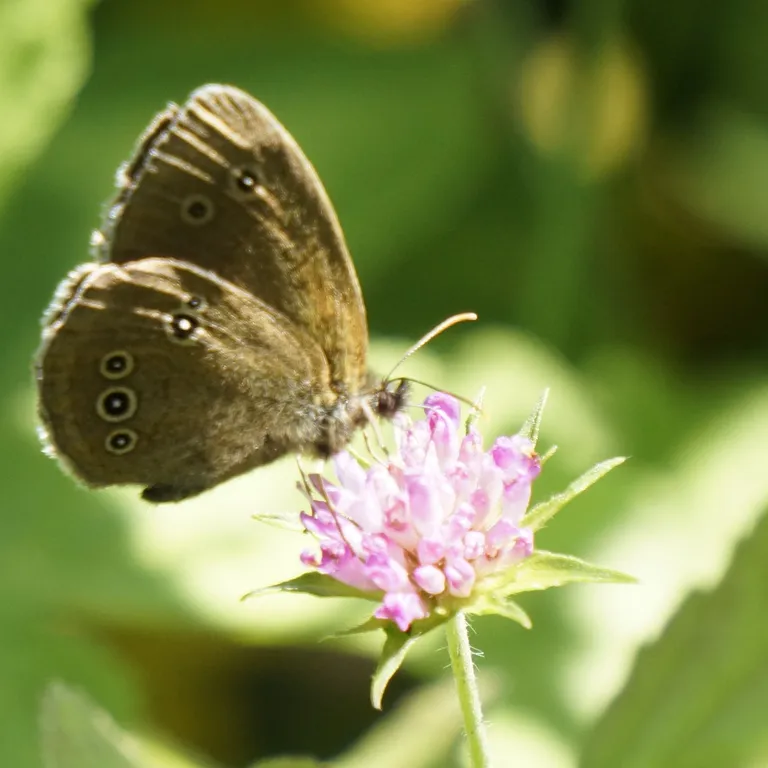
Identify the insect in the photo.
Aphantopus hyperantus
